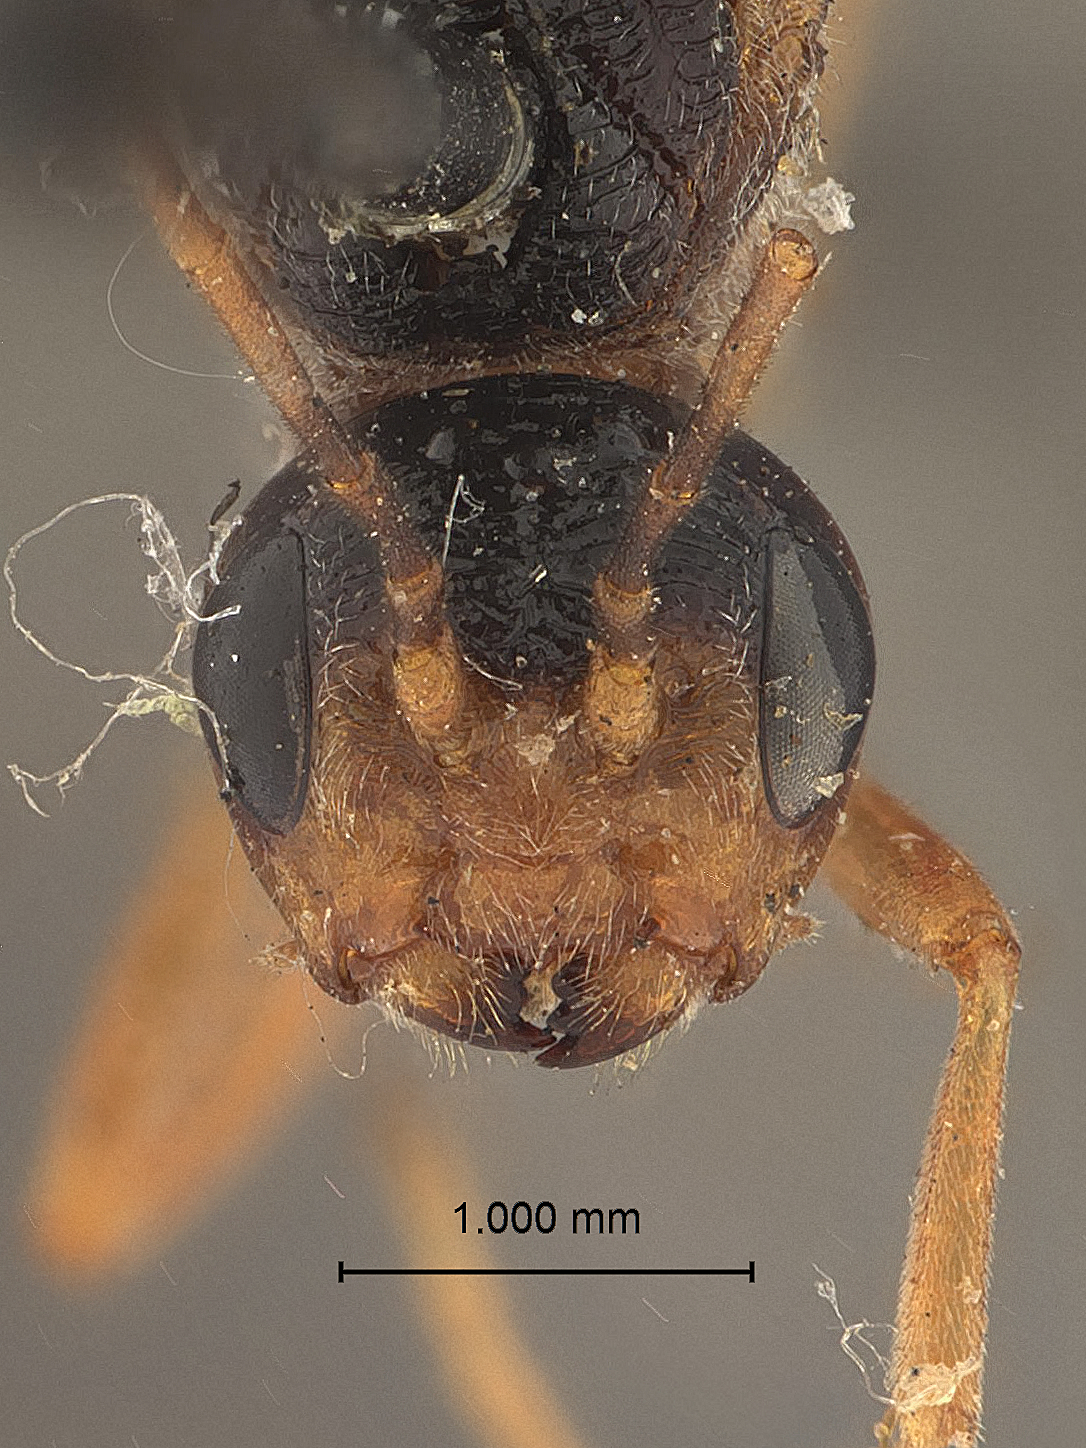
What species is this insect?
Pammegischia minnesotae
